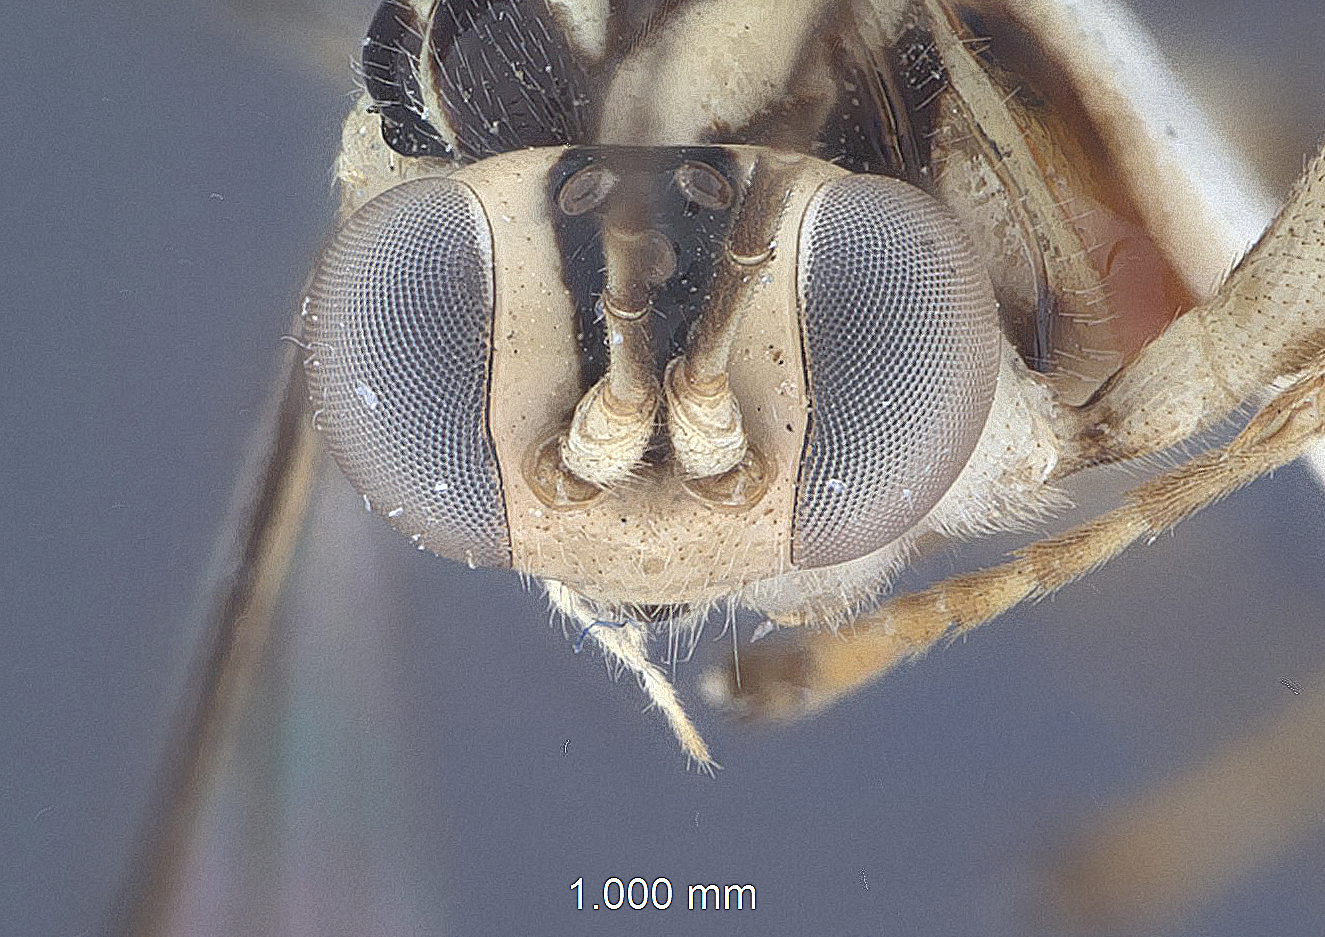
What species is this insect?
Nomia tetrazonata (also Clistopyga aenigmatica)
